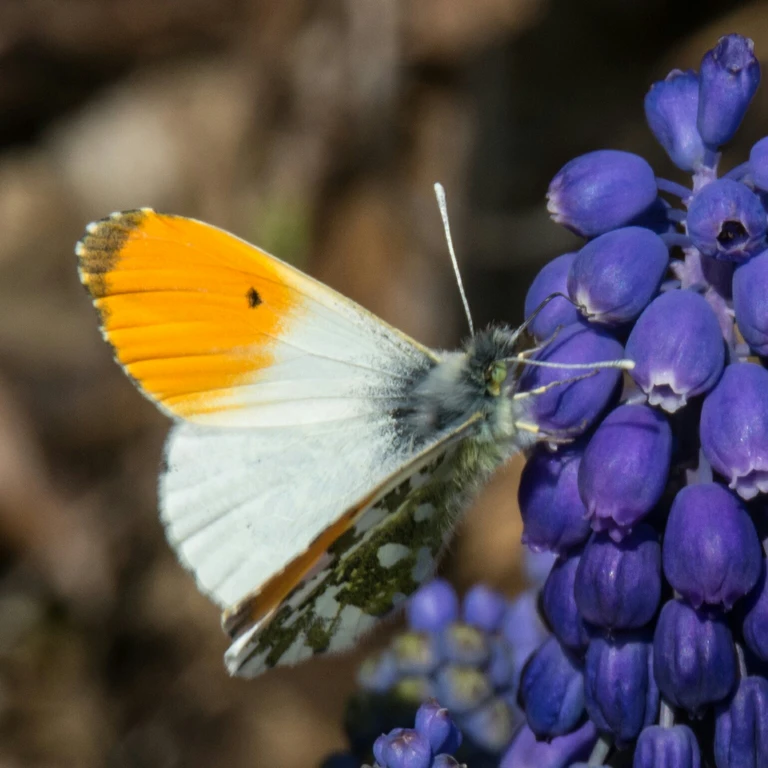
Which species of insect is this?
Anthocharis cardamines
